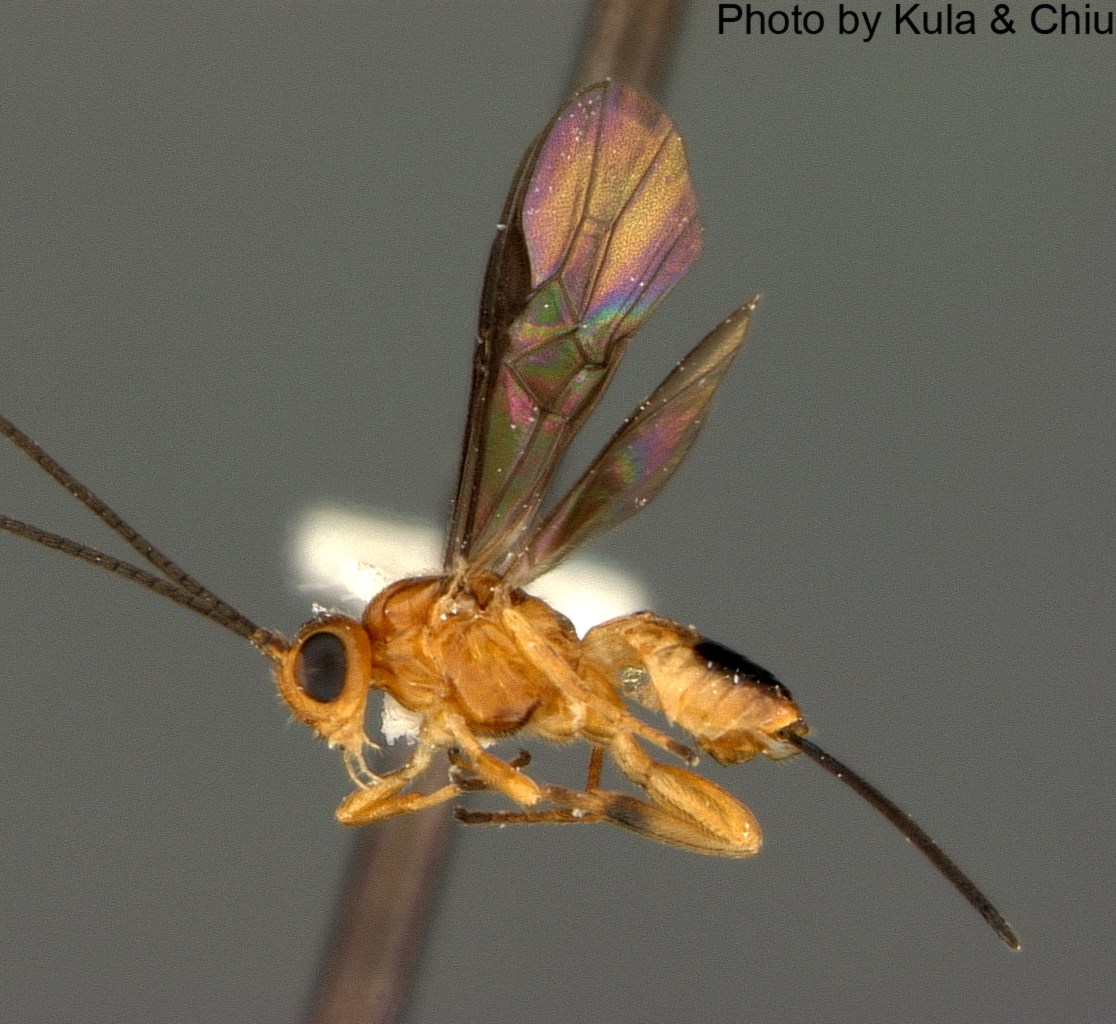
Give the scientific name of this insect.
Bracon compressitarsis
